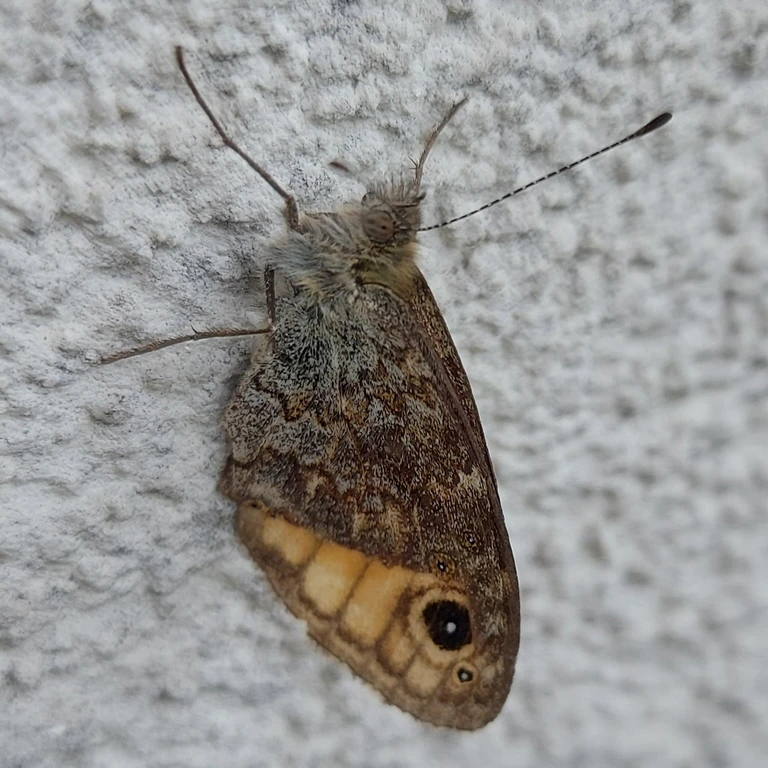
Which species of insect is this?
Lasiommata megera (also Pararge megera)
